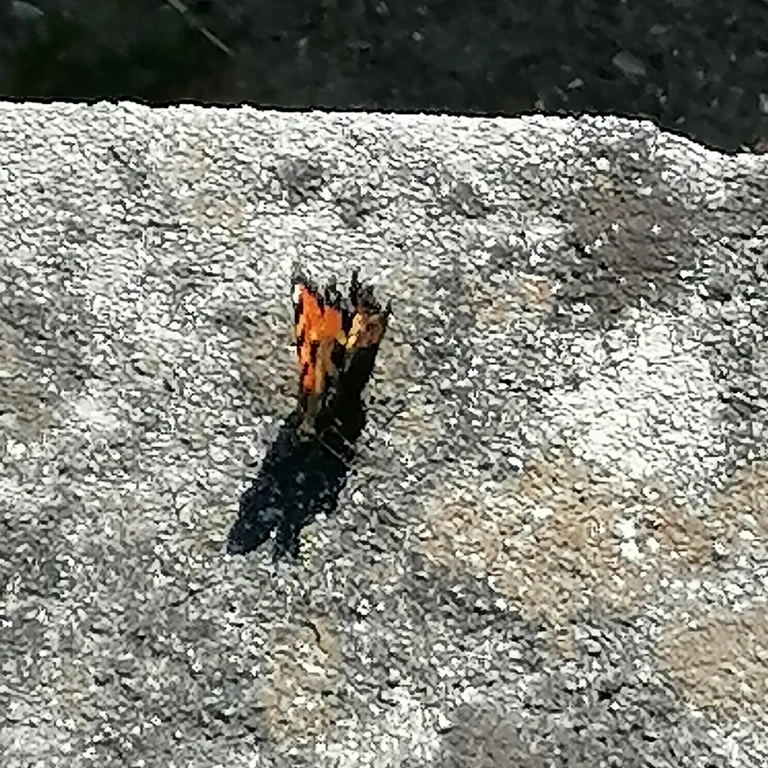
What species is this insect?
Aglais urticae
